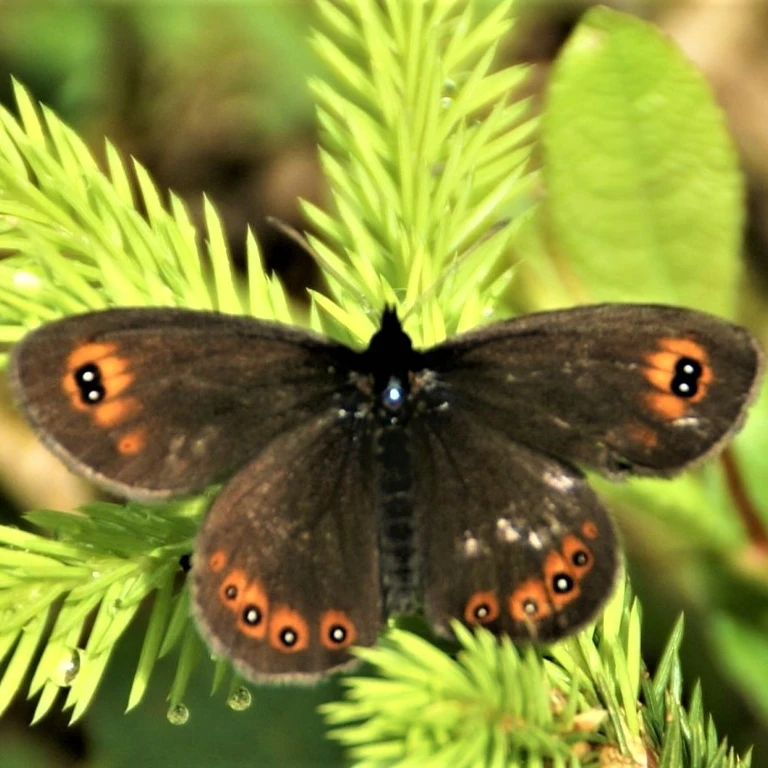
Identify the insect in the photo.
Erebia medusa
